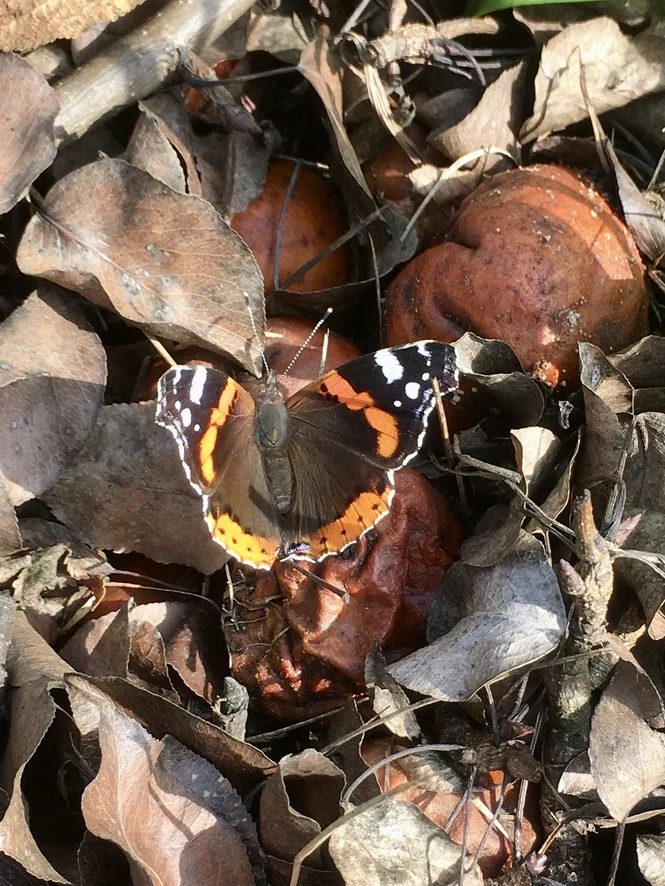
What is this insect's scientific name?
Vanessa atalanta
